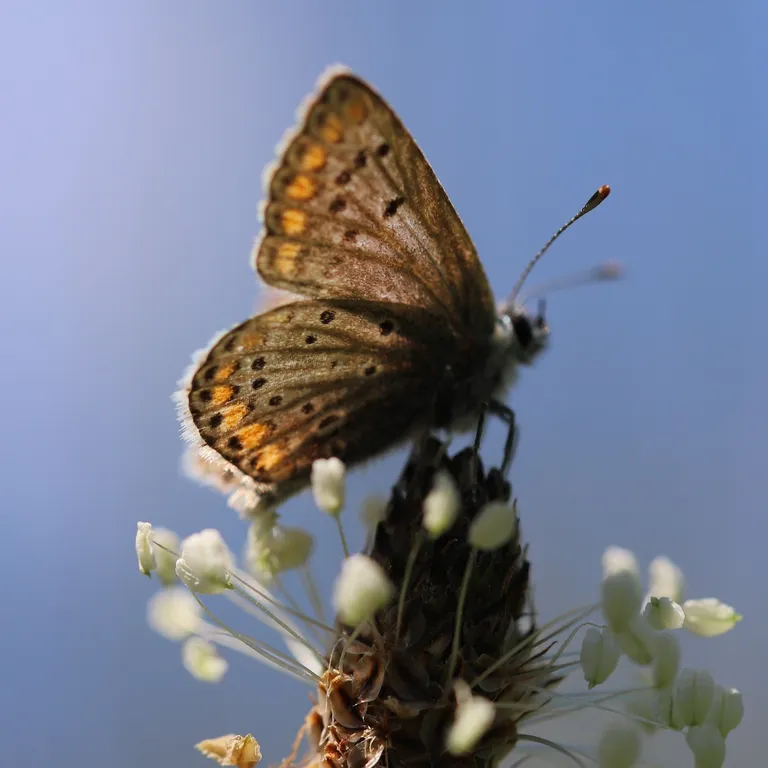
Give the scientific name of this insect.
Aricia agestis/artaxerxes
